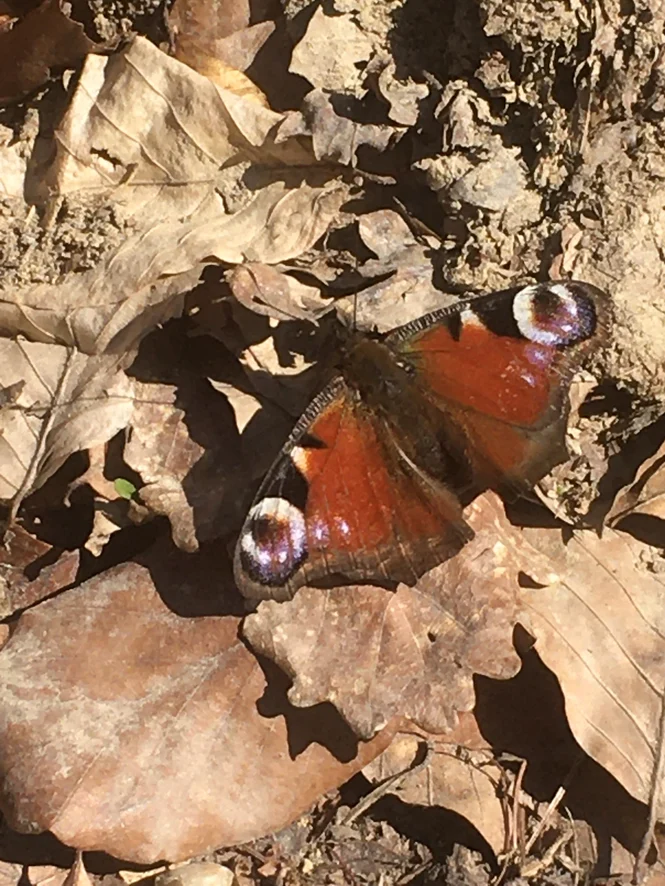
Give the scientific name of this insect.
Aglais io
